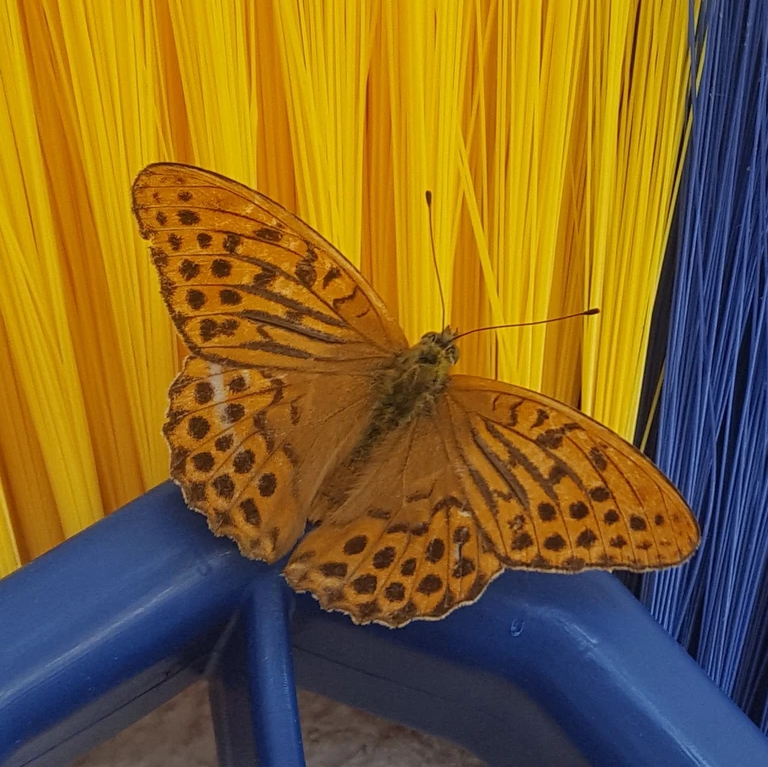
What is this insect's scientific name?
Argynnis paphia
